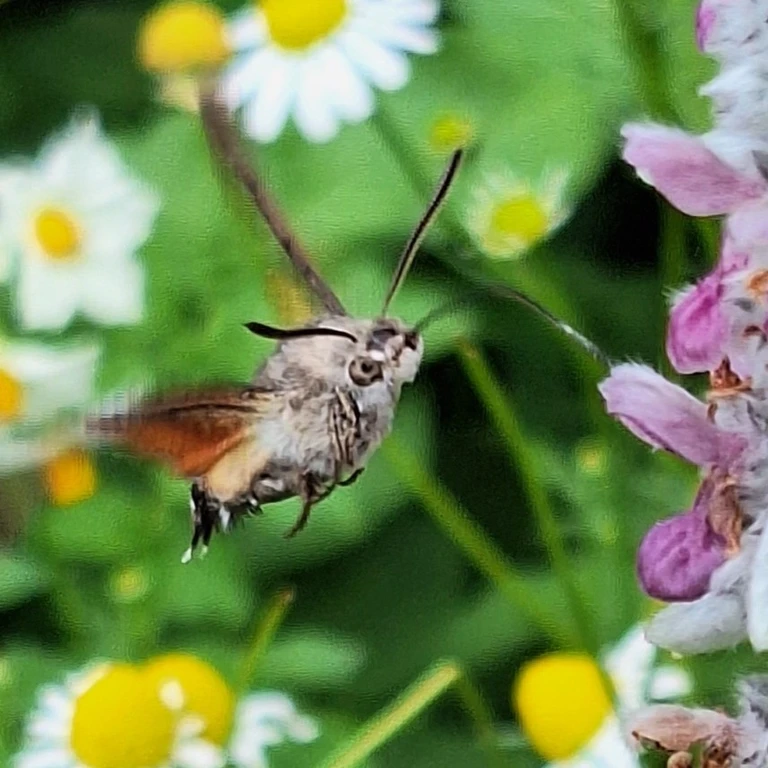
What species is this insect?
Macroglossum stellatarum
